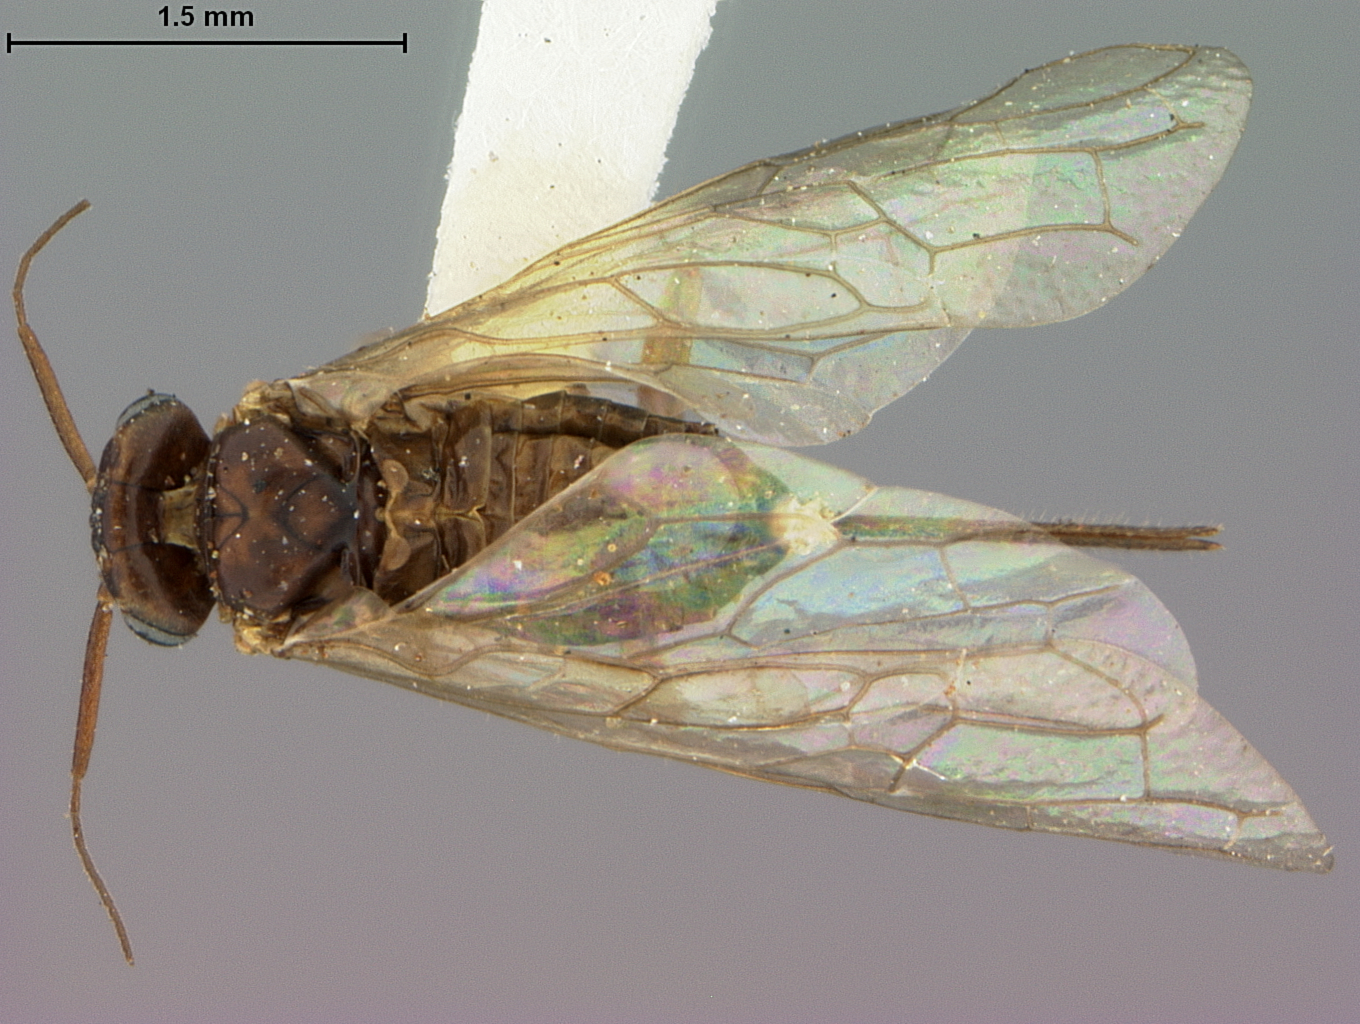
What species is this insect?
Xyela winnemanae
